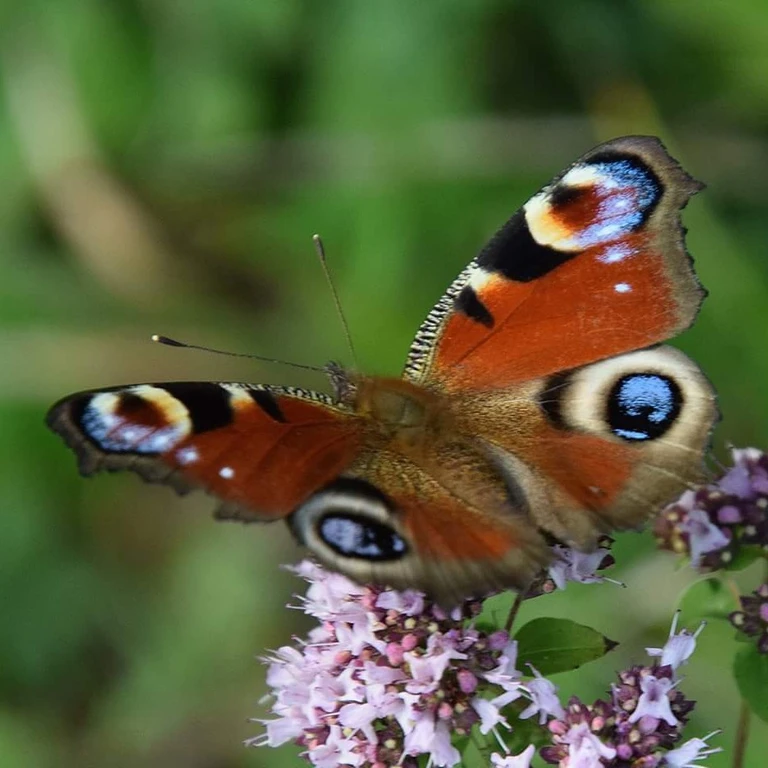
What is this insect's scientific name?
Aglais io
